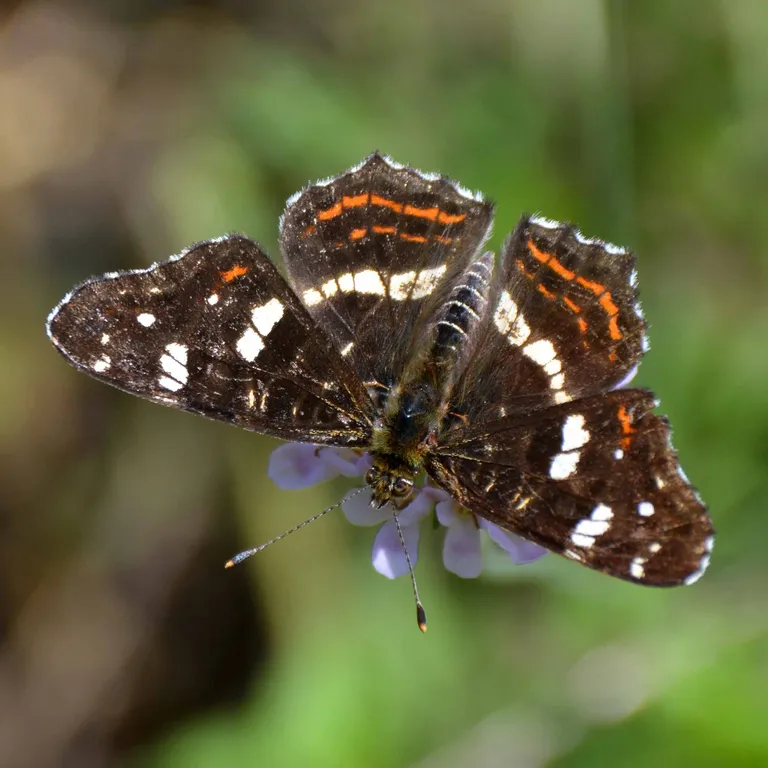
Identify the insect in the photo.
Araschnia levana
